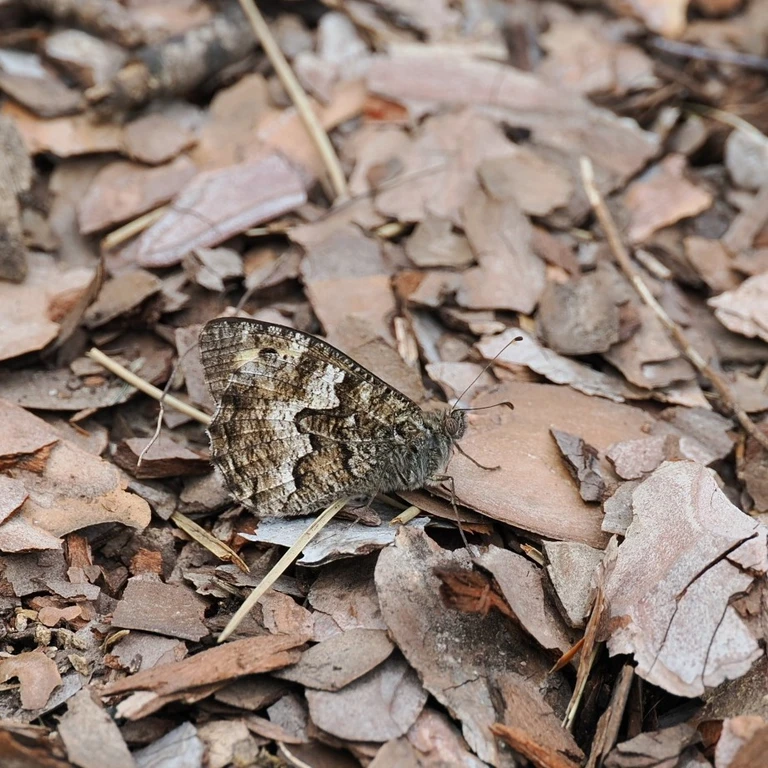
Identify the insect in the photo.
Hipparchia semele
